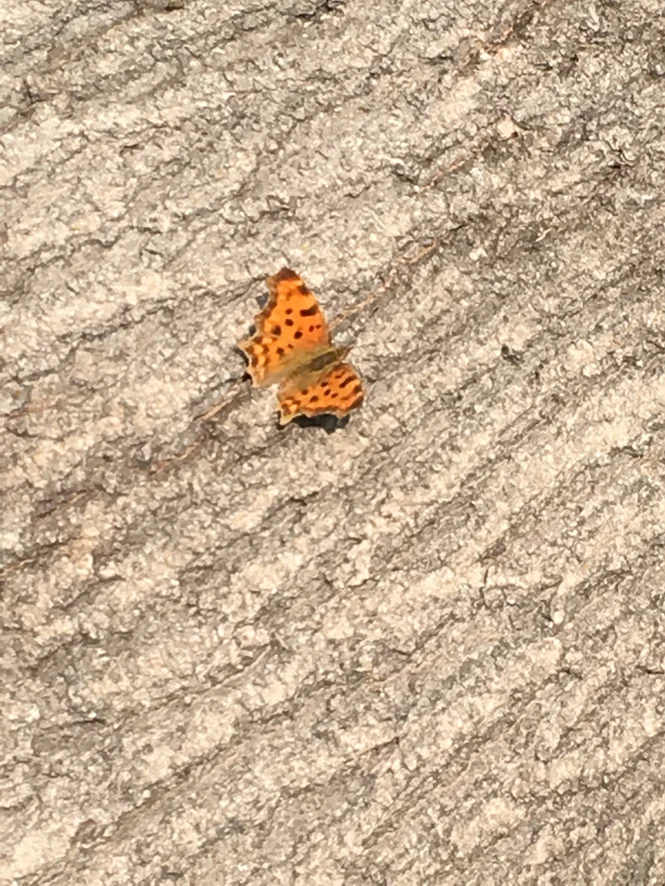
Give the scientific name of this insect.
Polygonia c-album
